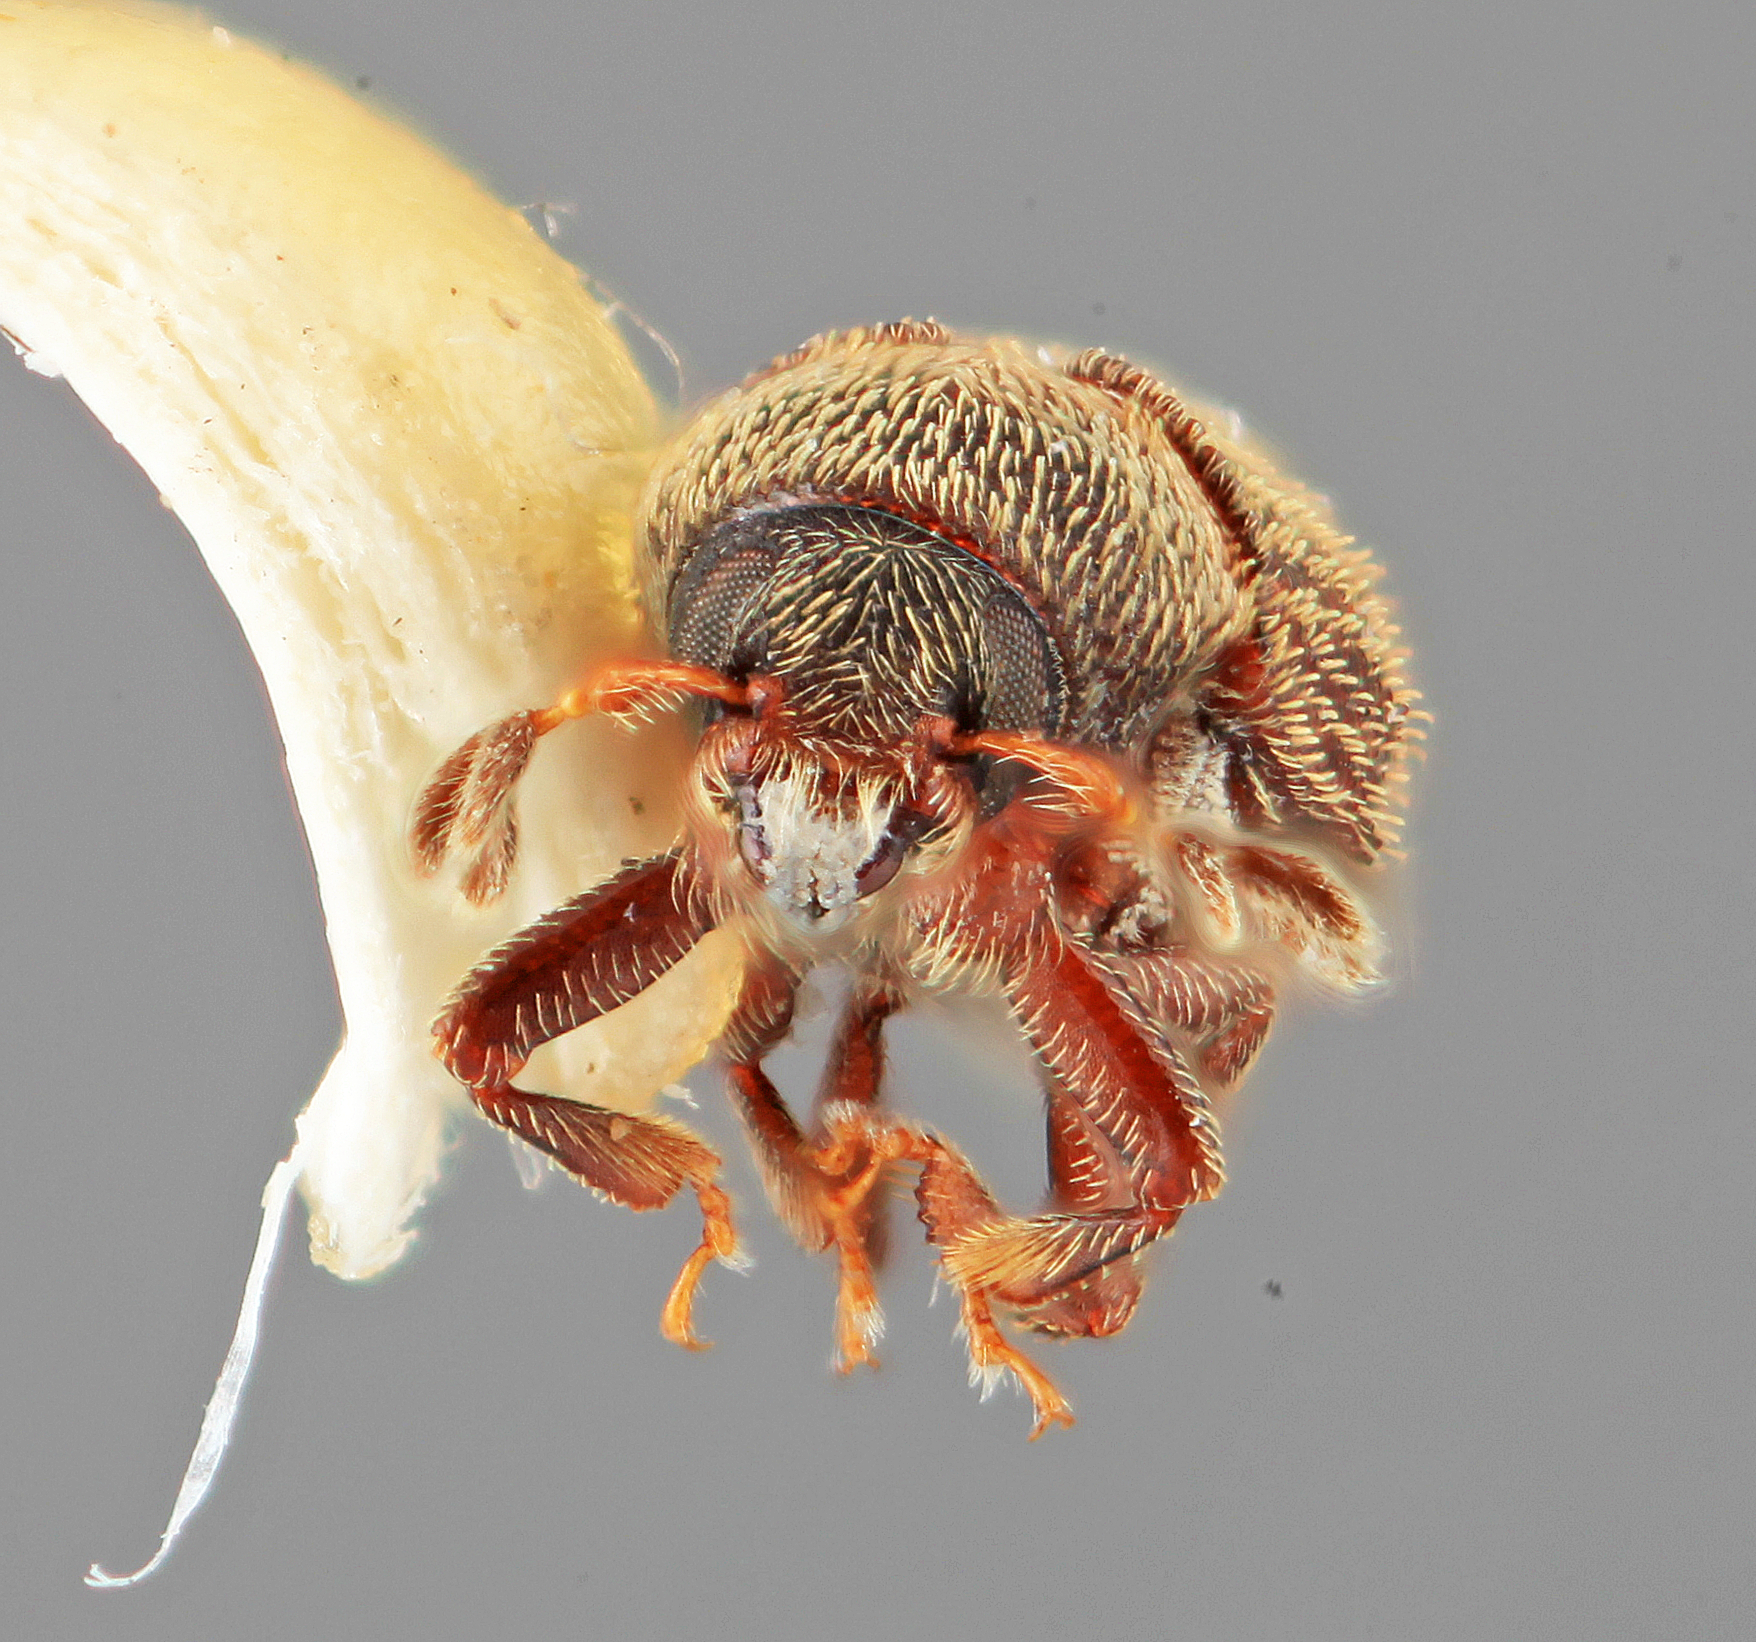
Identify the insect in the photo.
Phloeotribus hystrix
